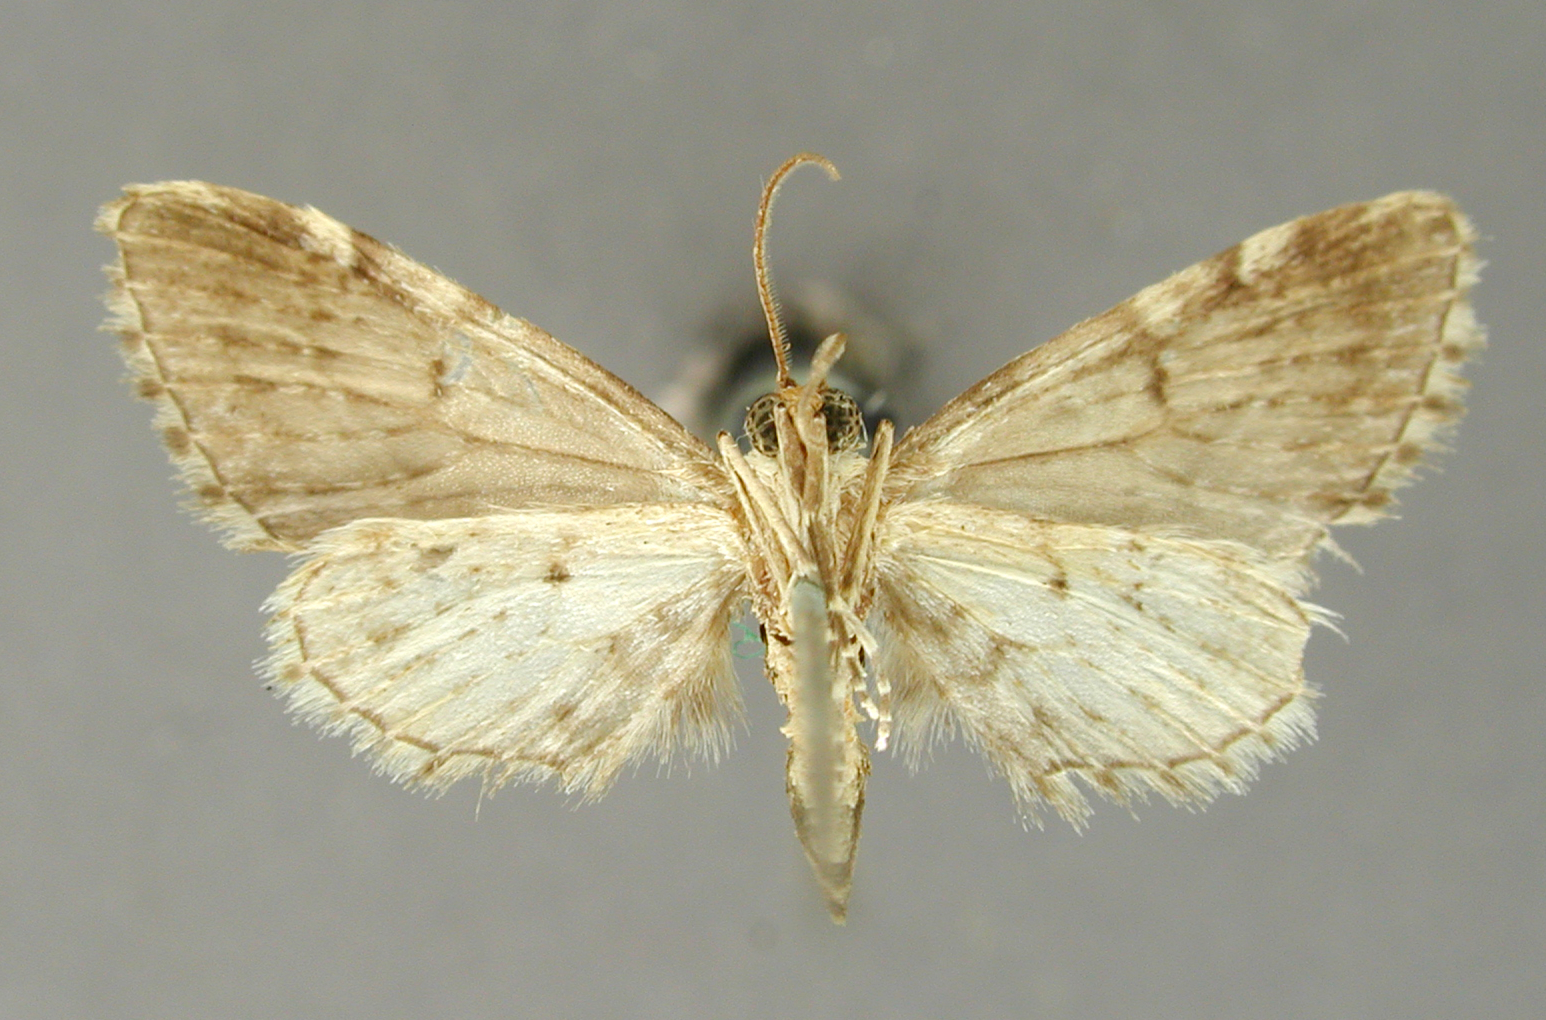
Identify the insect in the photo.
Eupithecia hombrilla
